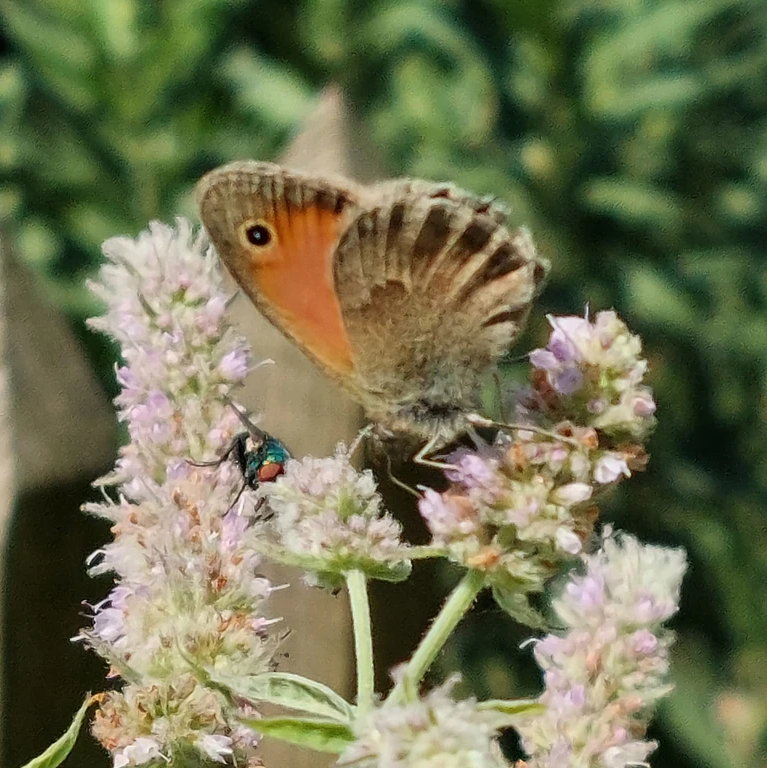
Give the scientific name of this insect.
Coenonympha pamphilus
